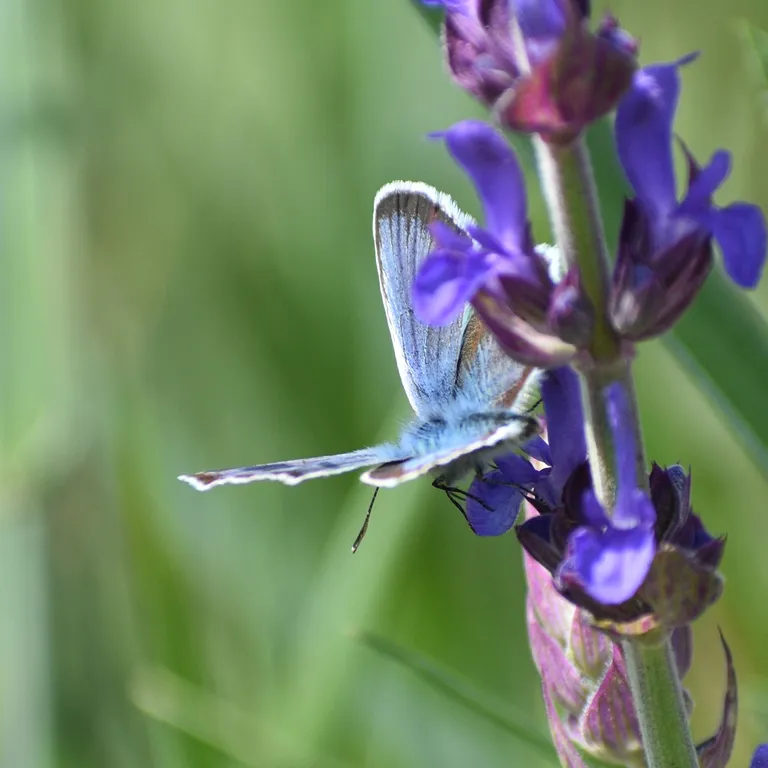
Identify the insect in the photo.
Plebejus argus
